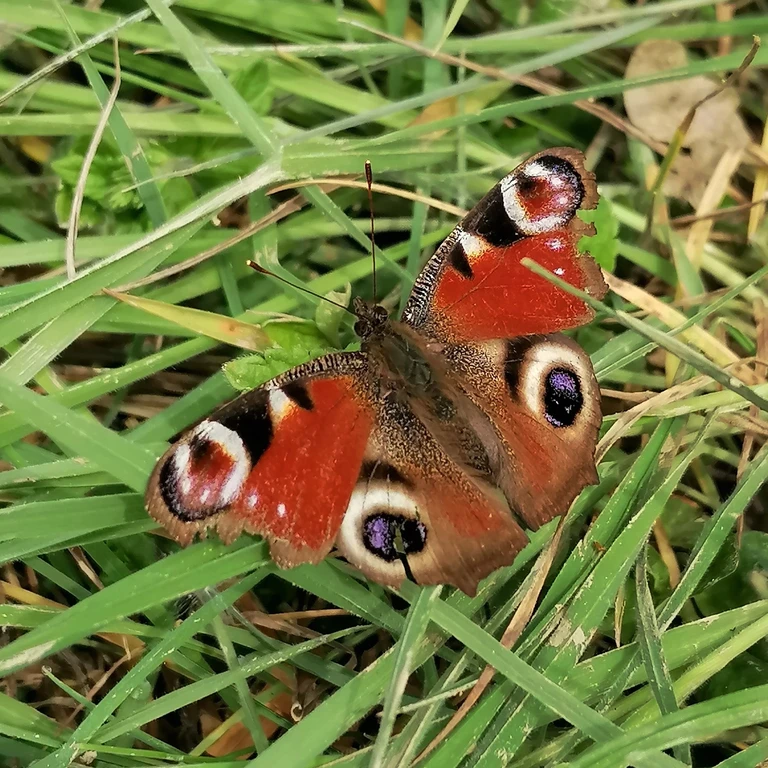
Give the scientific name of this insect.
Aglais io
